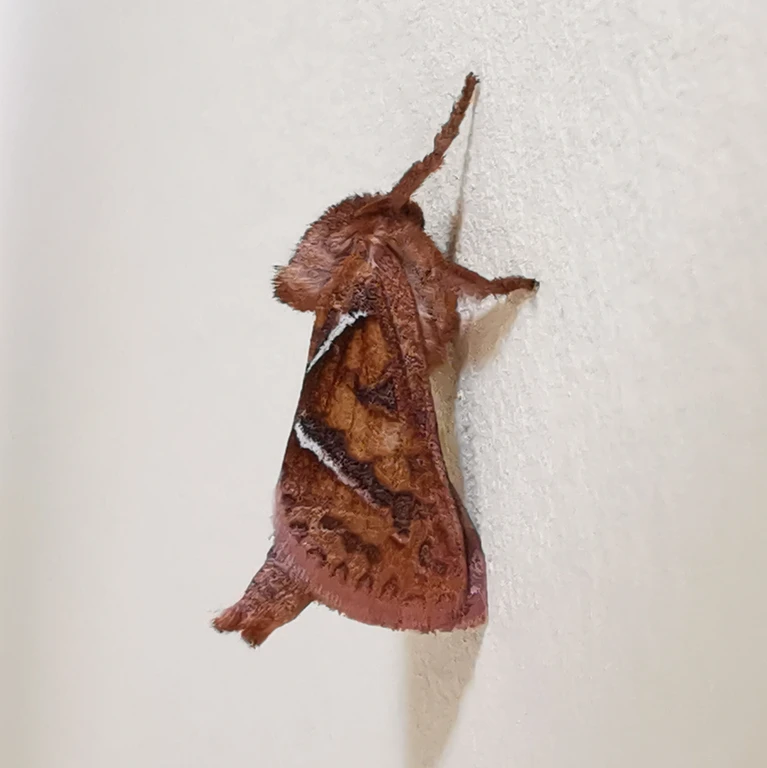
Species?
Triodia sylvina
